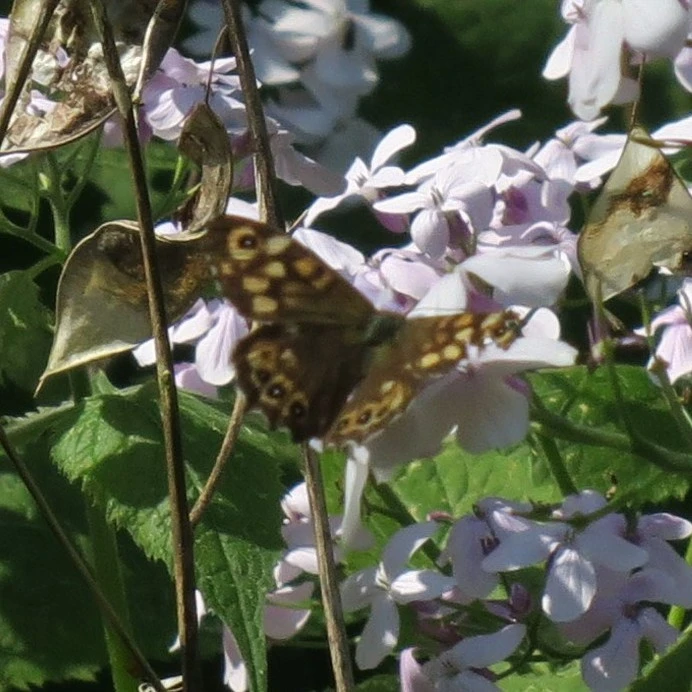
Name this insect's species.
Pararge aegeria
